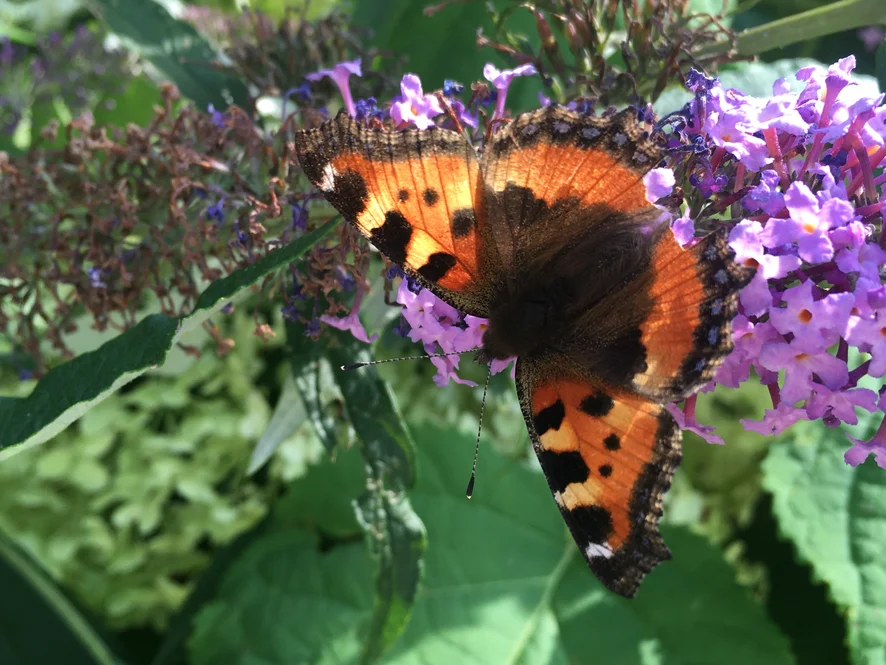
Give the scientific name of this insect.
Aglais urticae
